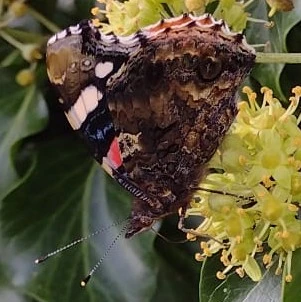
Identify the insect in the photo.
Vanessa atalanta
